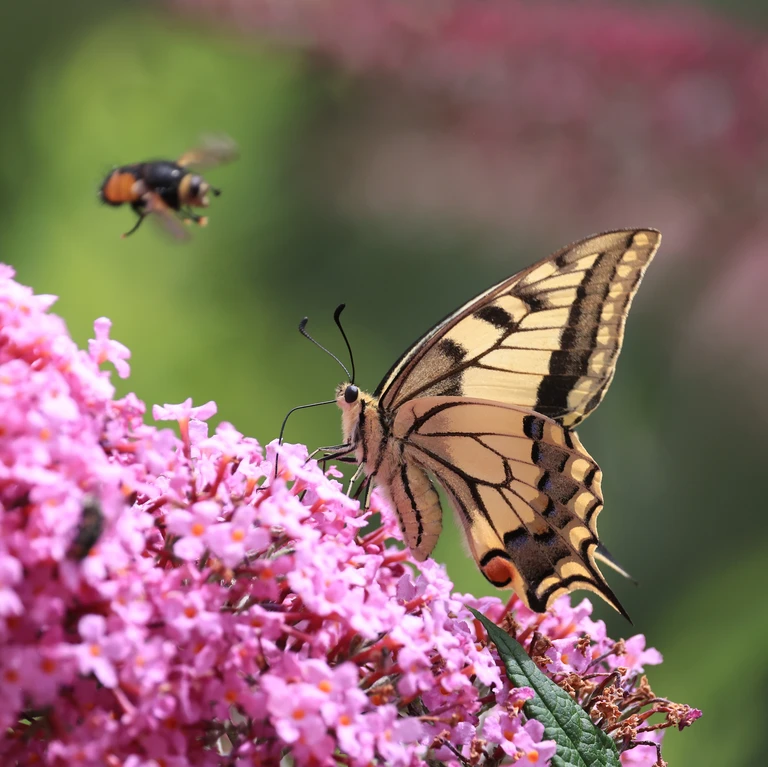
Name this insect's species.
Papilio machaon
